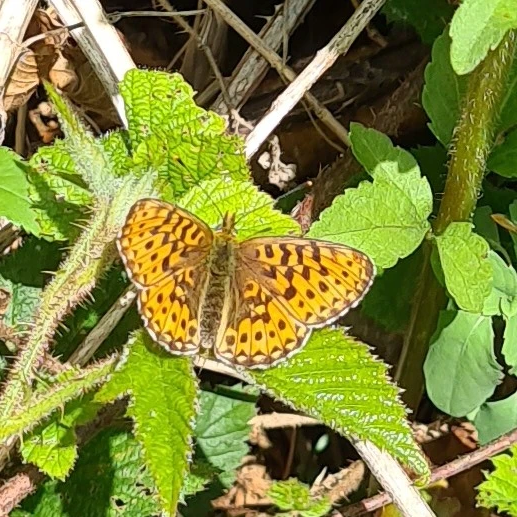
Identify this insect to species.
Boloria euphrosyne (also Clossiana euphrosyne)
